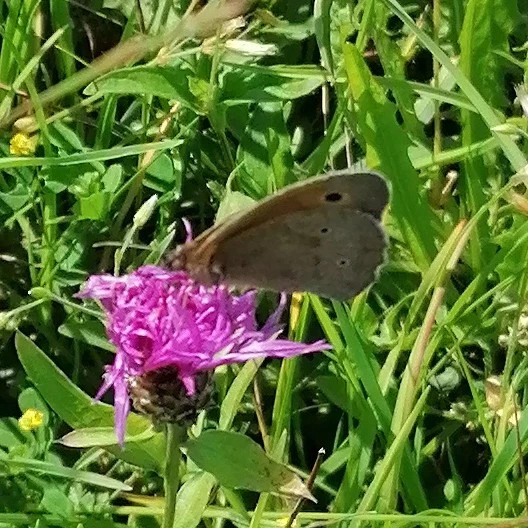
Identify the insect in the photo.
Maniola jurtina
